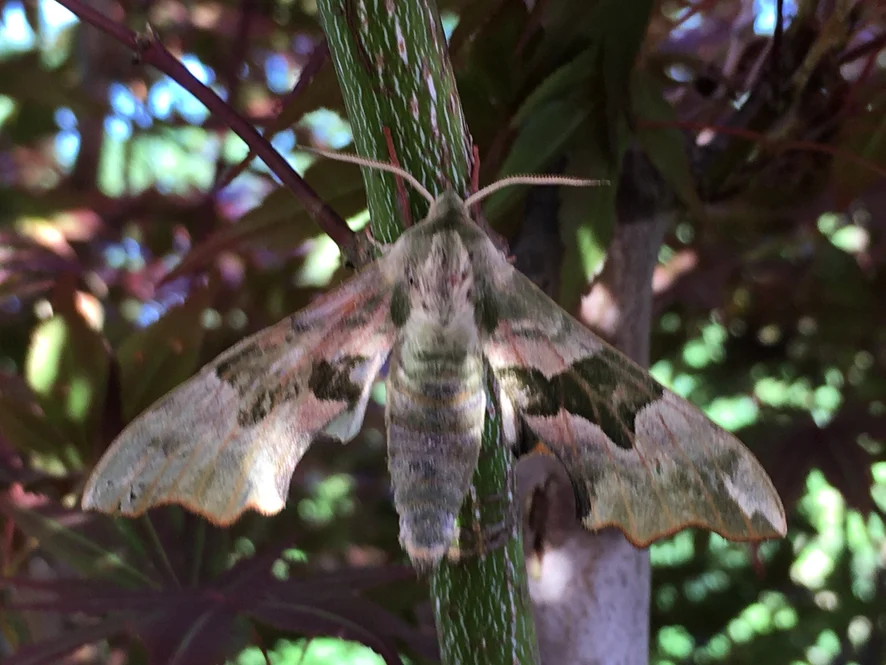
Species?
Mimas tiliae
